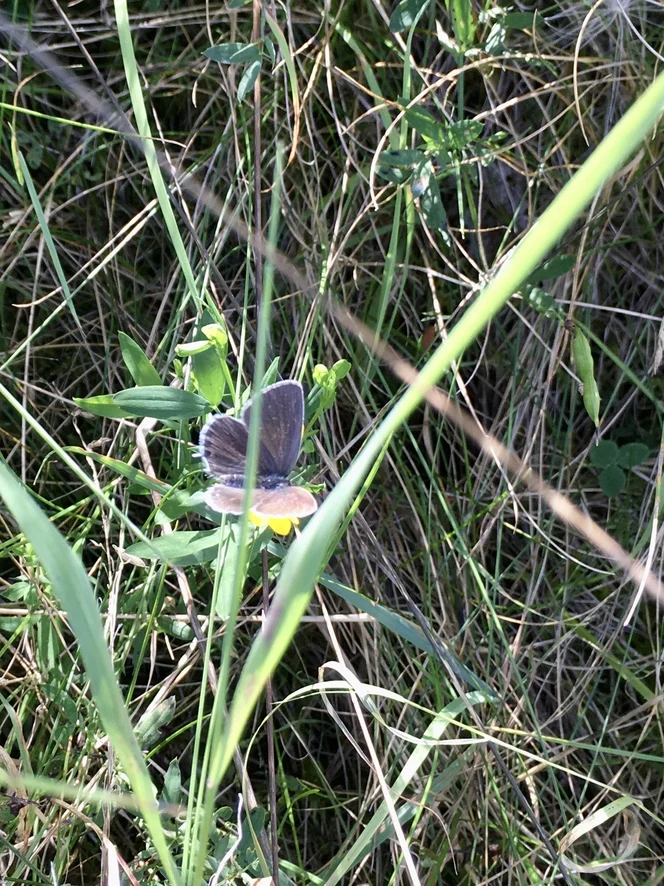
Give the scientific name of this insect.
Cupido argiades (also Elkalyce argiades)
